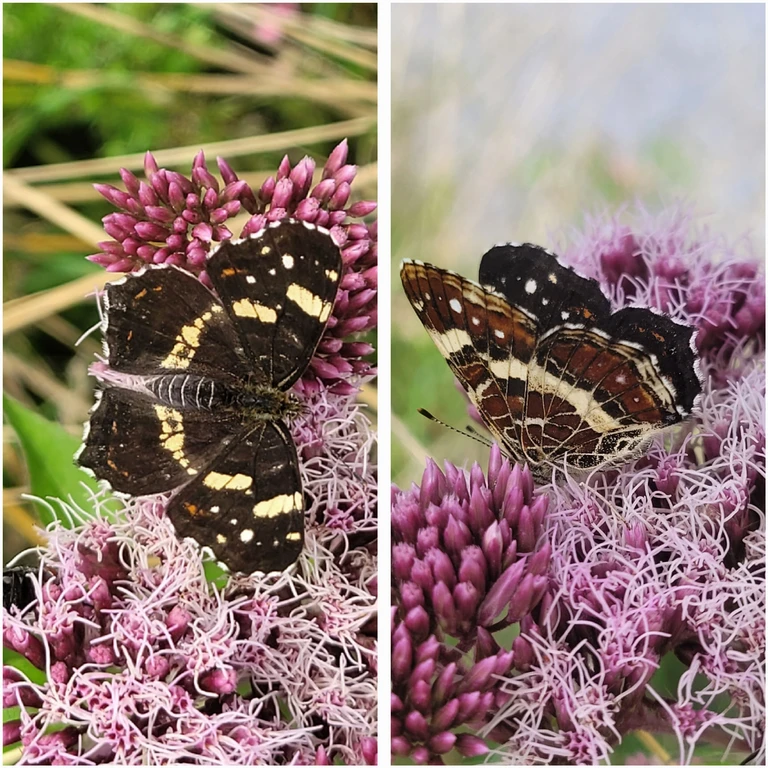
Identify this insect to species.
Araschnia levana
